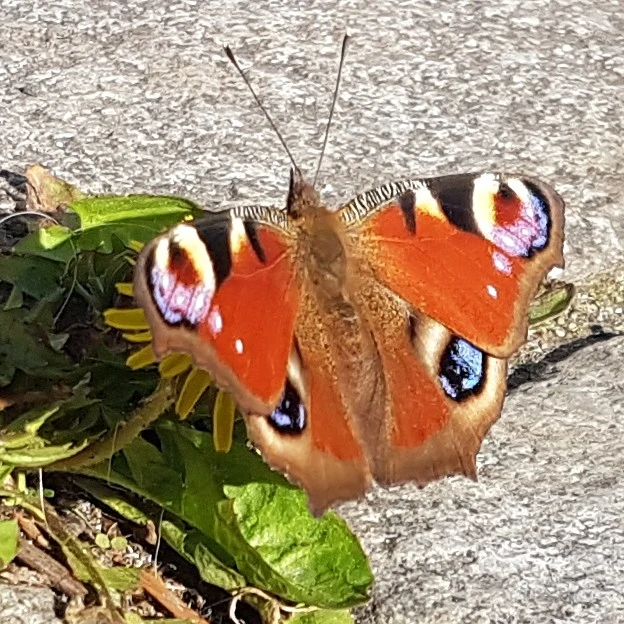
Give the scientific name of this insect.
Aglais io
